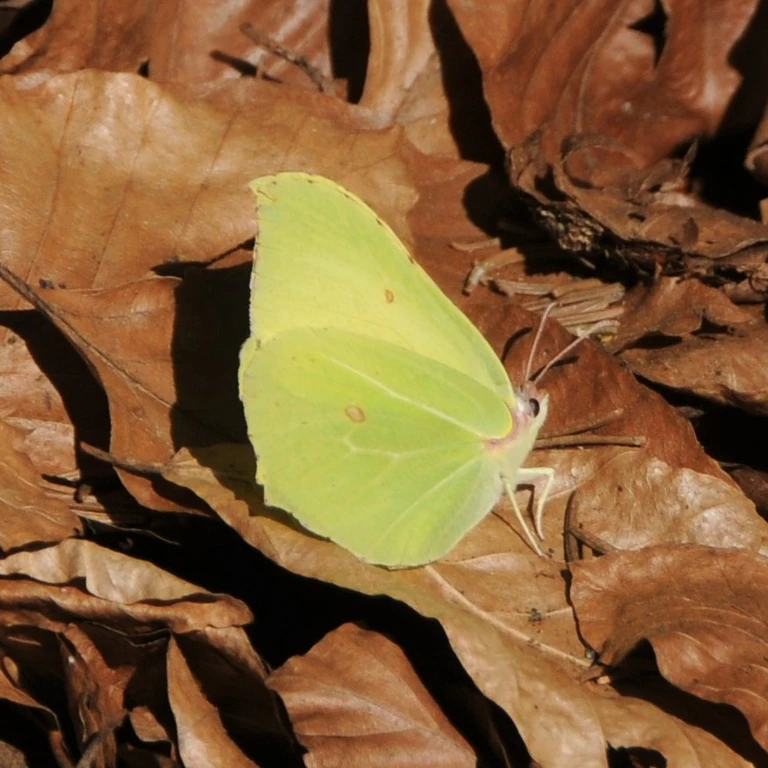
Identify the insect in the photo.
Gonepteryx rhamni
